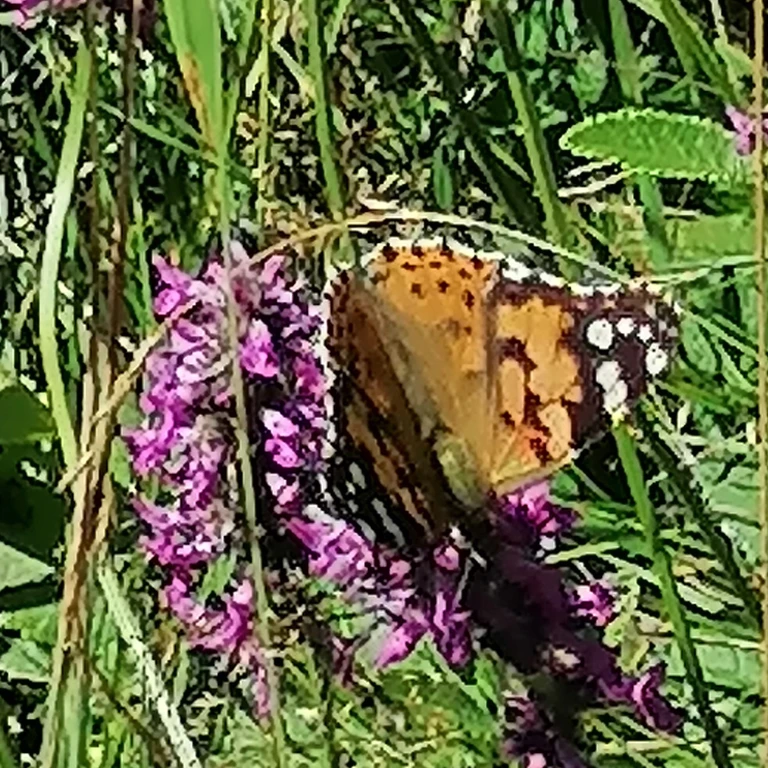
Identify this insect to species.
Vanessa cardui
